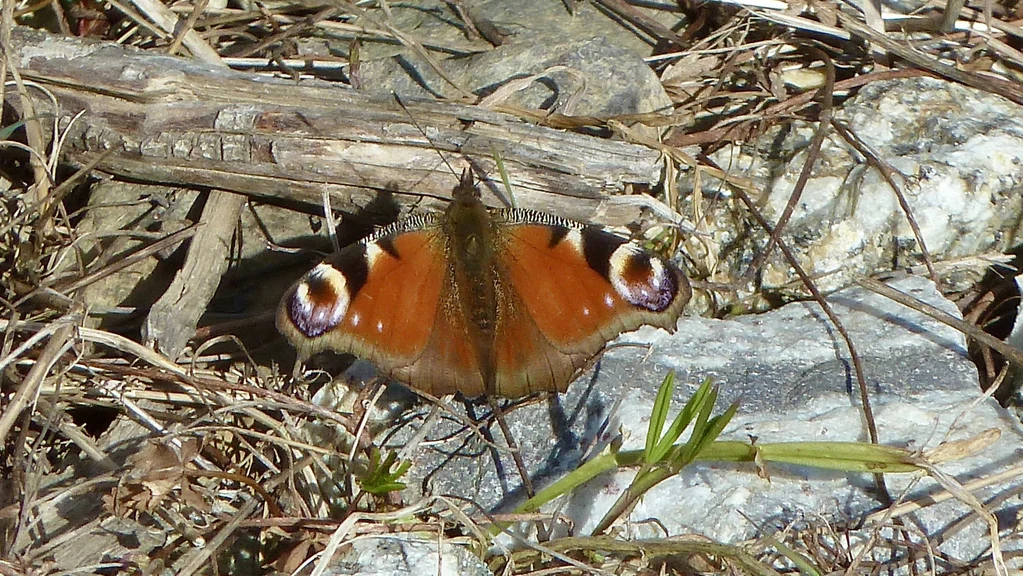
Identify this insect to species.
Aglais io
